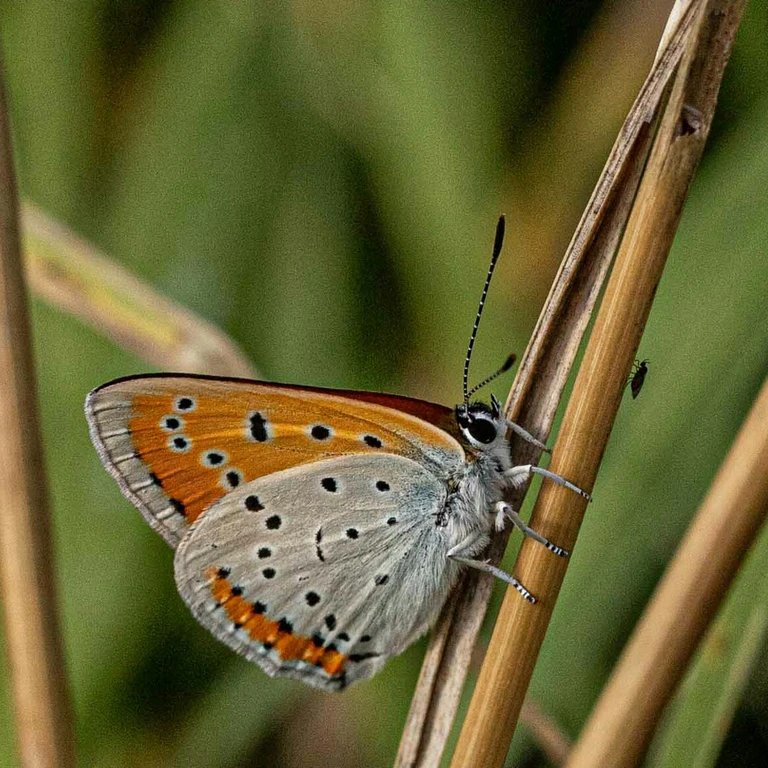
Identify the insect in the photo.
Lycaena dispar
